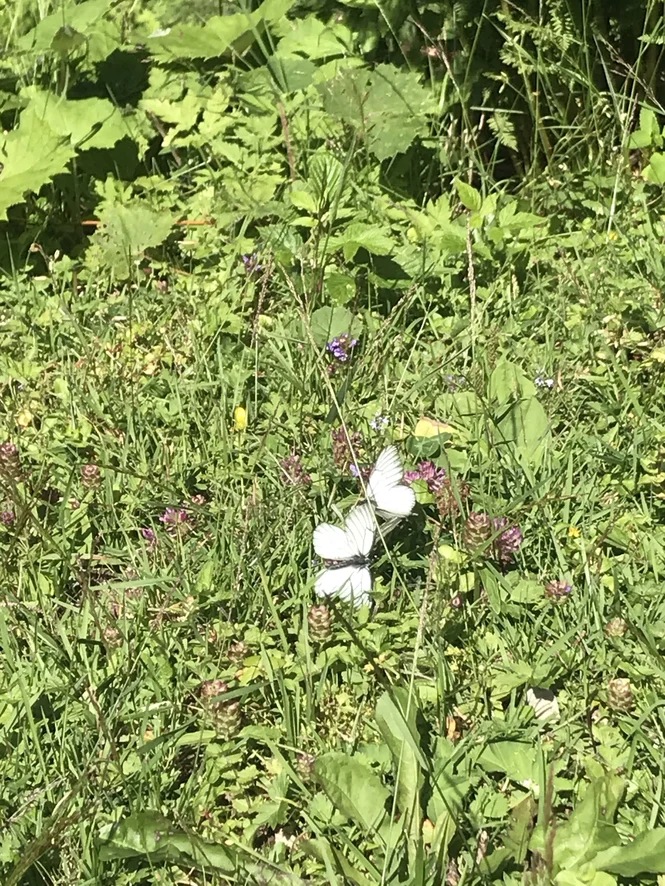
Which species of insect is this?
Aporia crataegi
